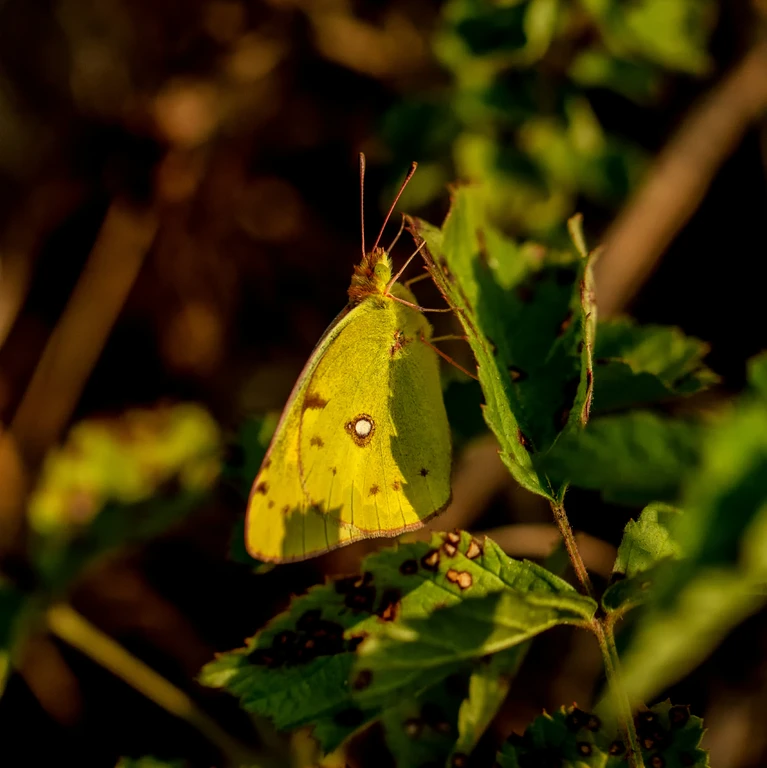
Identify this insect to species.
Colias croceus
